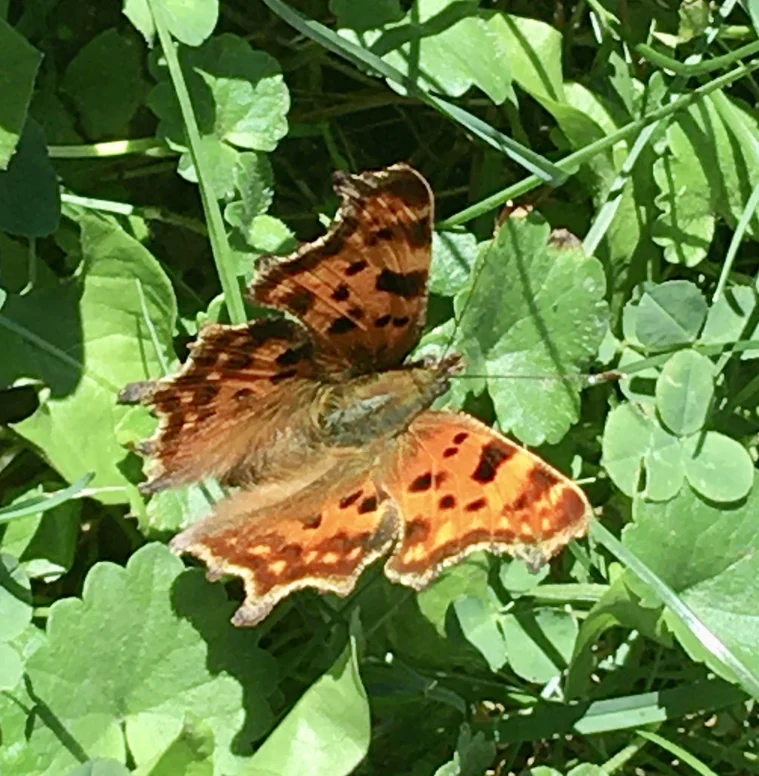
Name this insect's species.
Polygonia c-album
